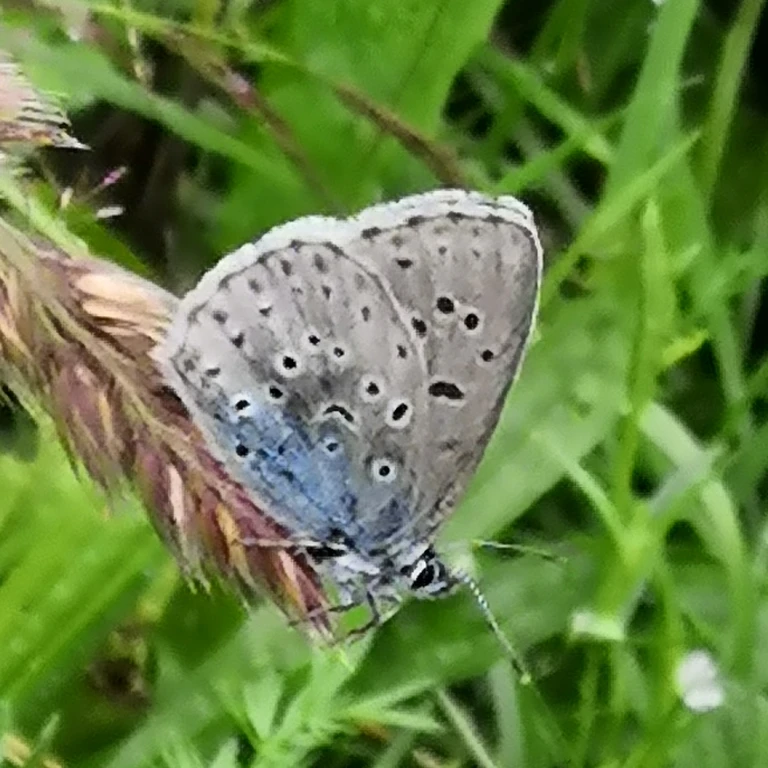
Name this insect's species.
Phengaris arion (also Maculinea arion)
